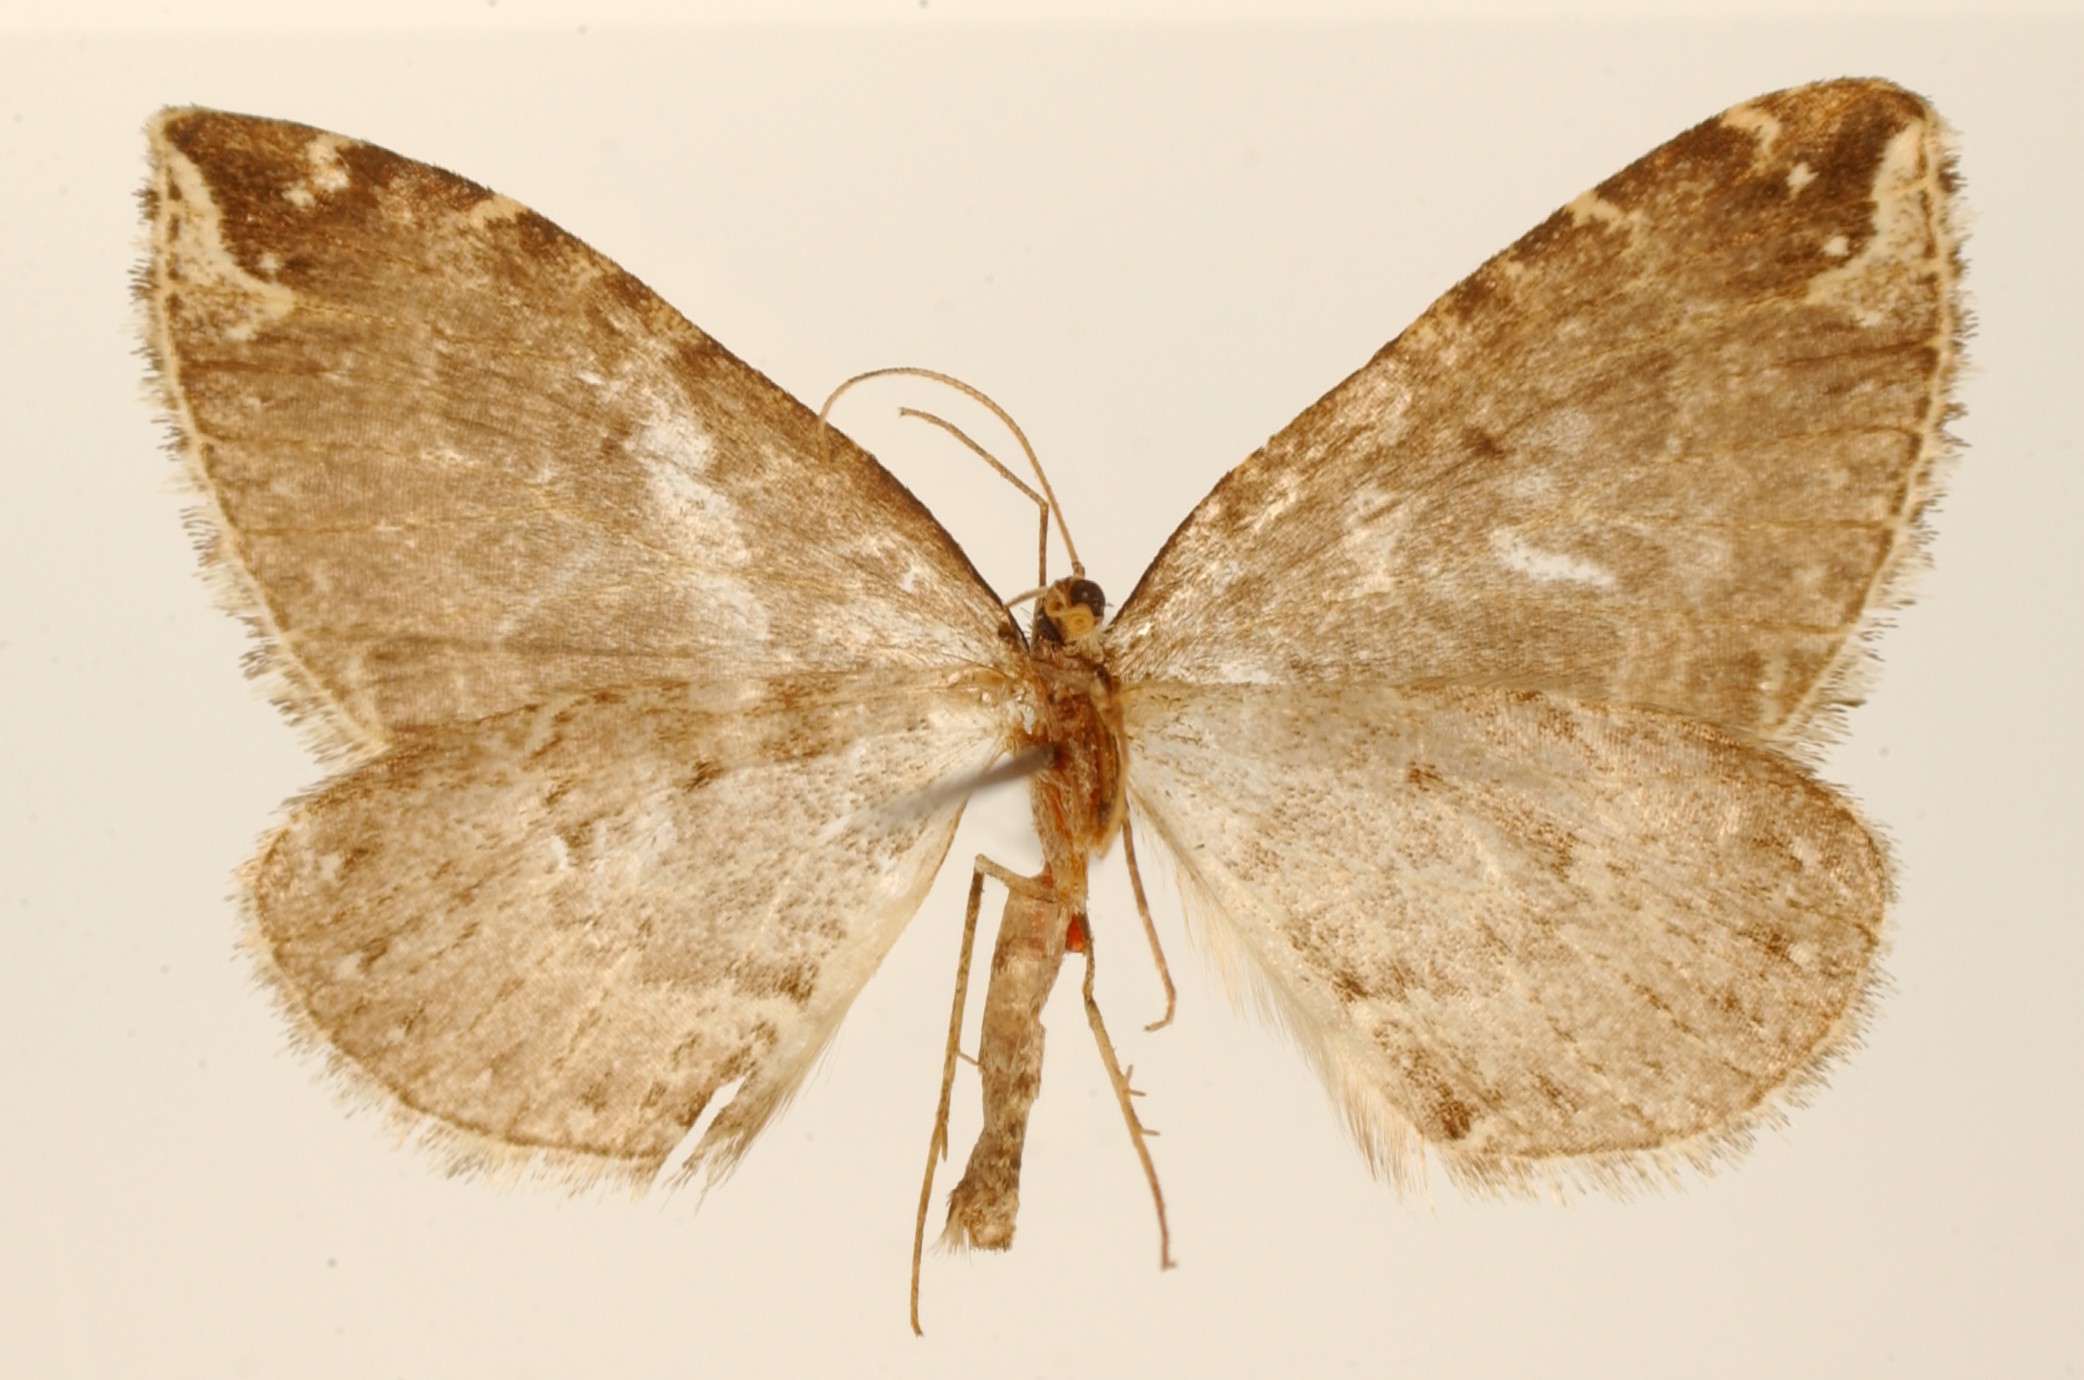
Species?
Perizoma rostrinotata
